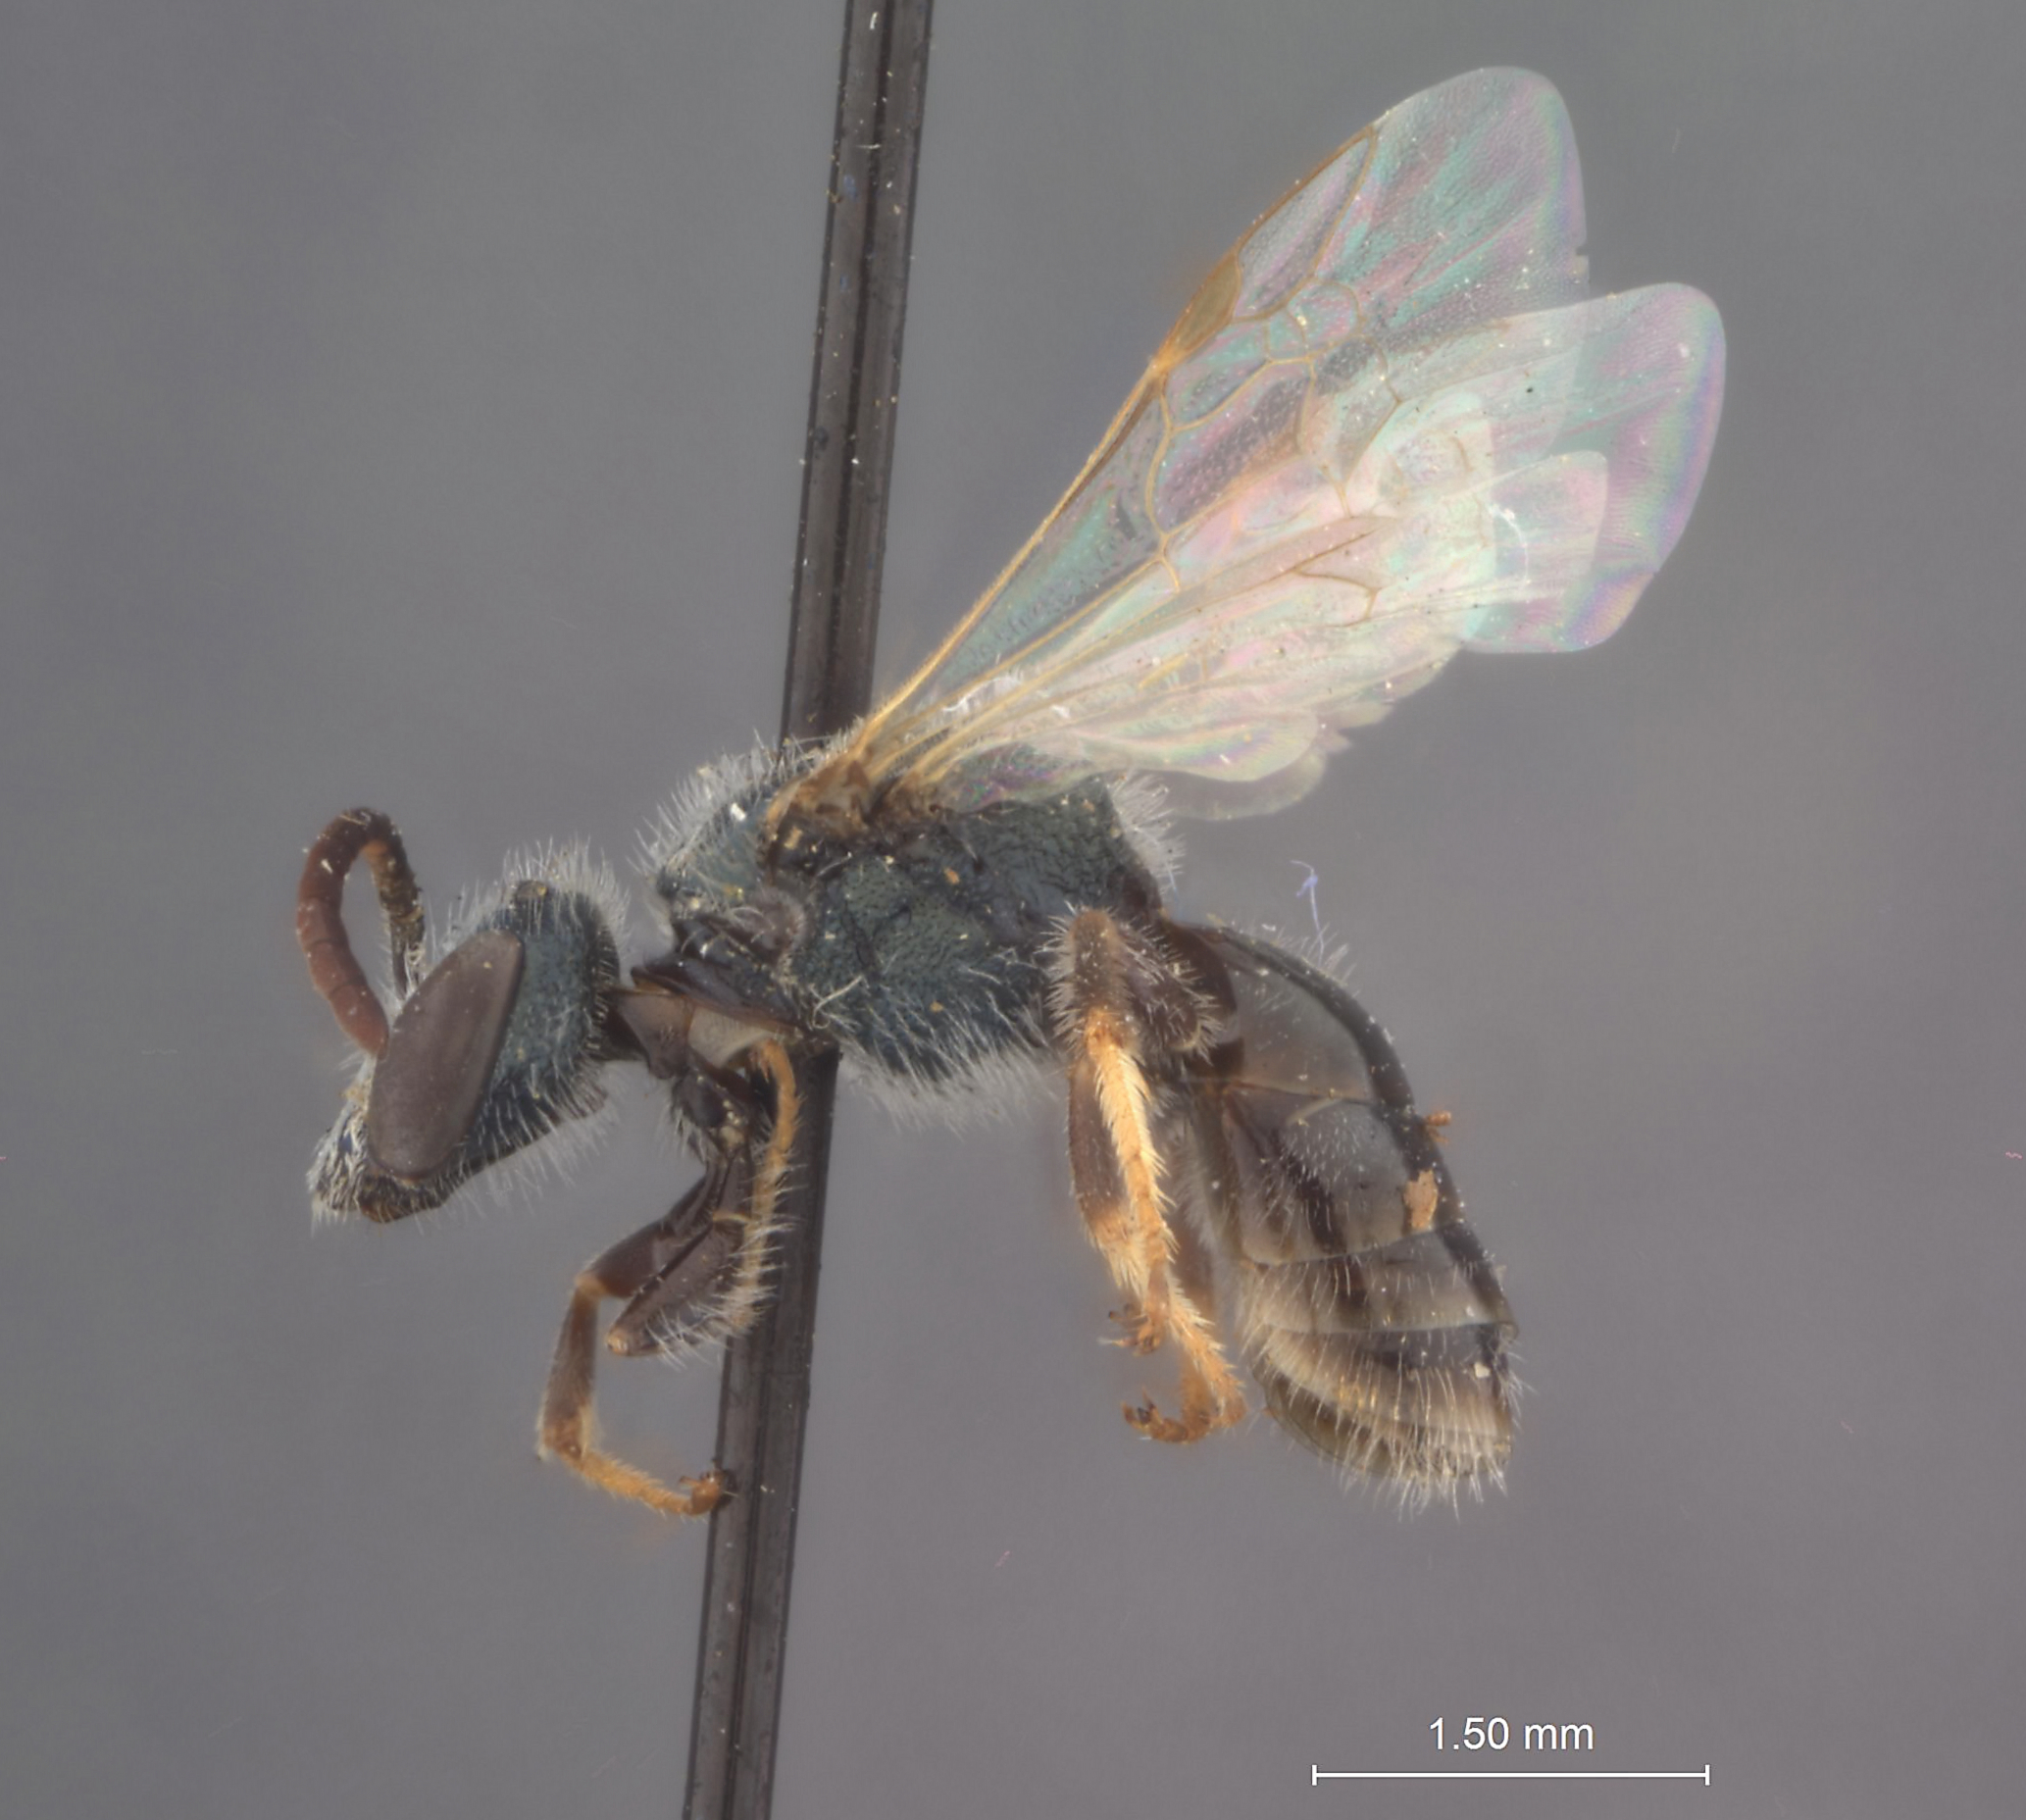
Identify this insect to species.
Halictus basilicus
